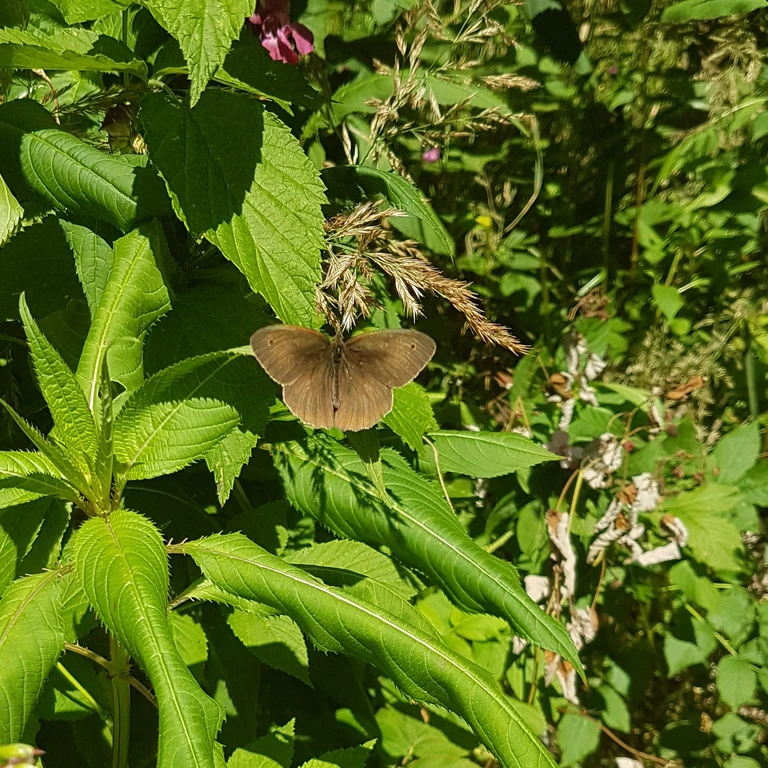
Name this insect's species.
Maniola jurtina
